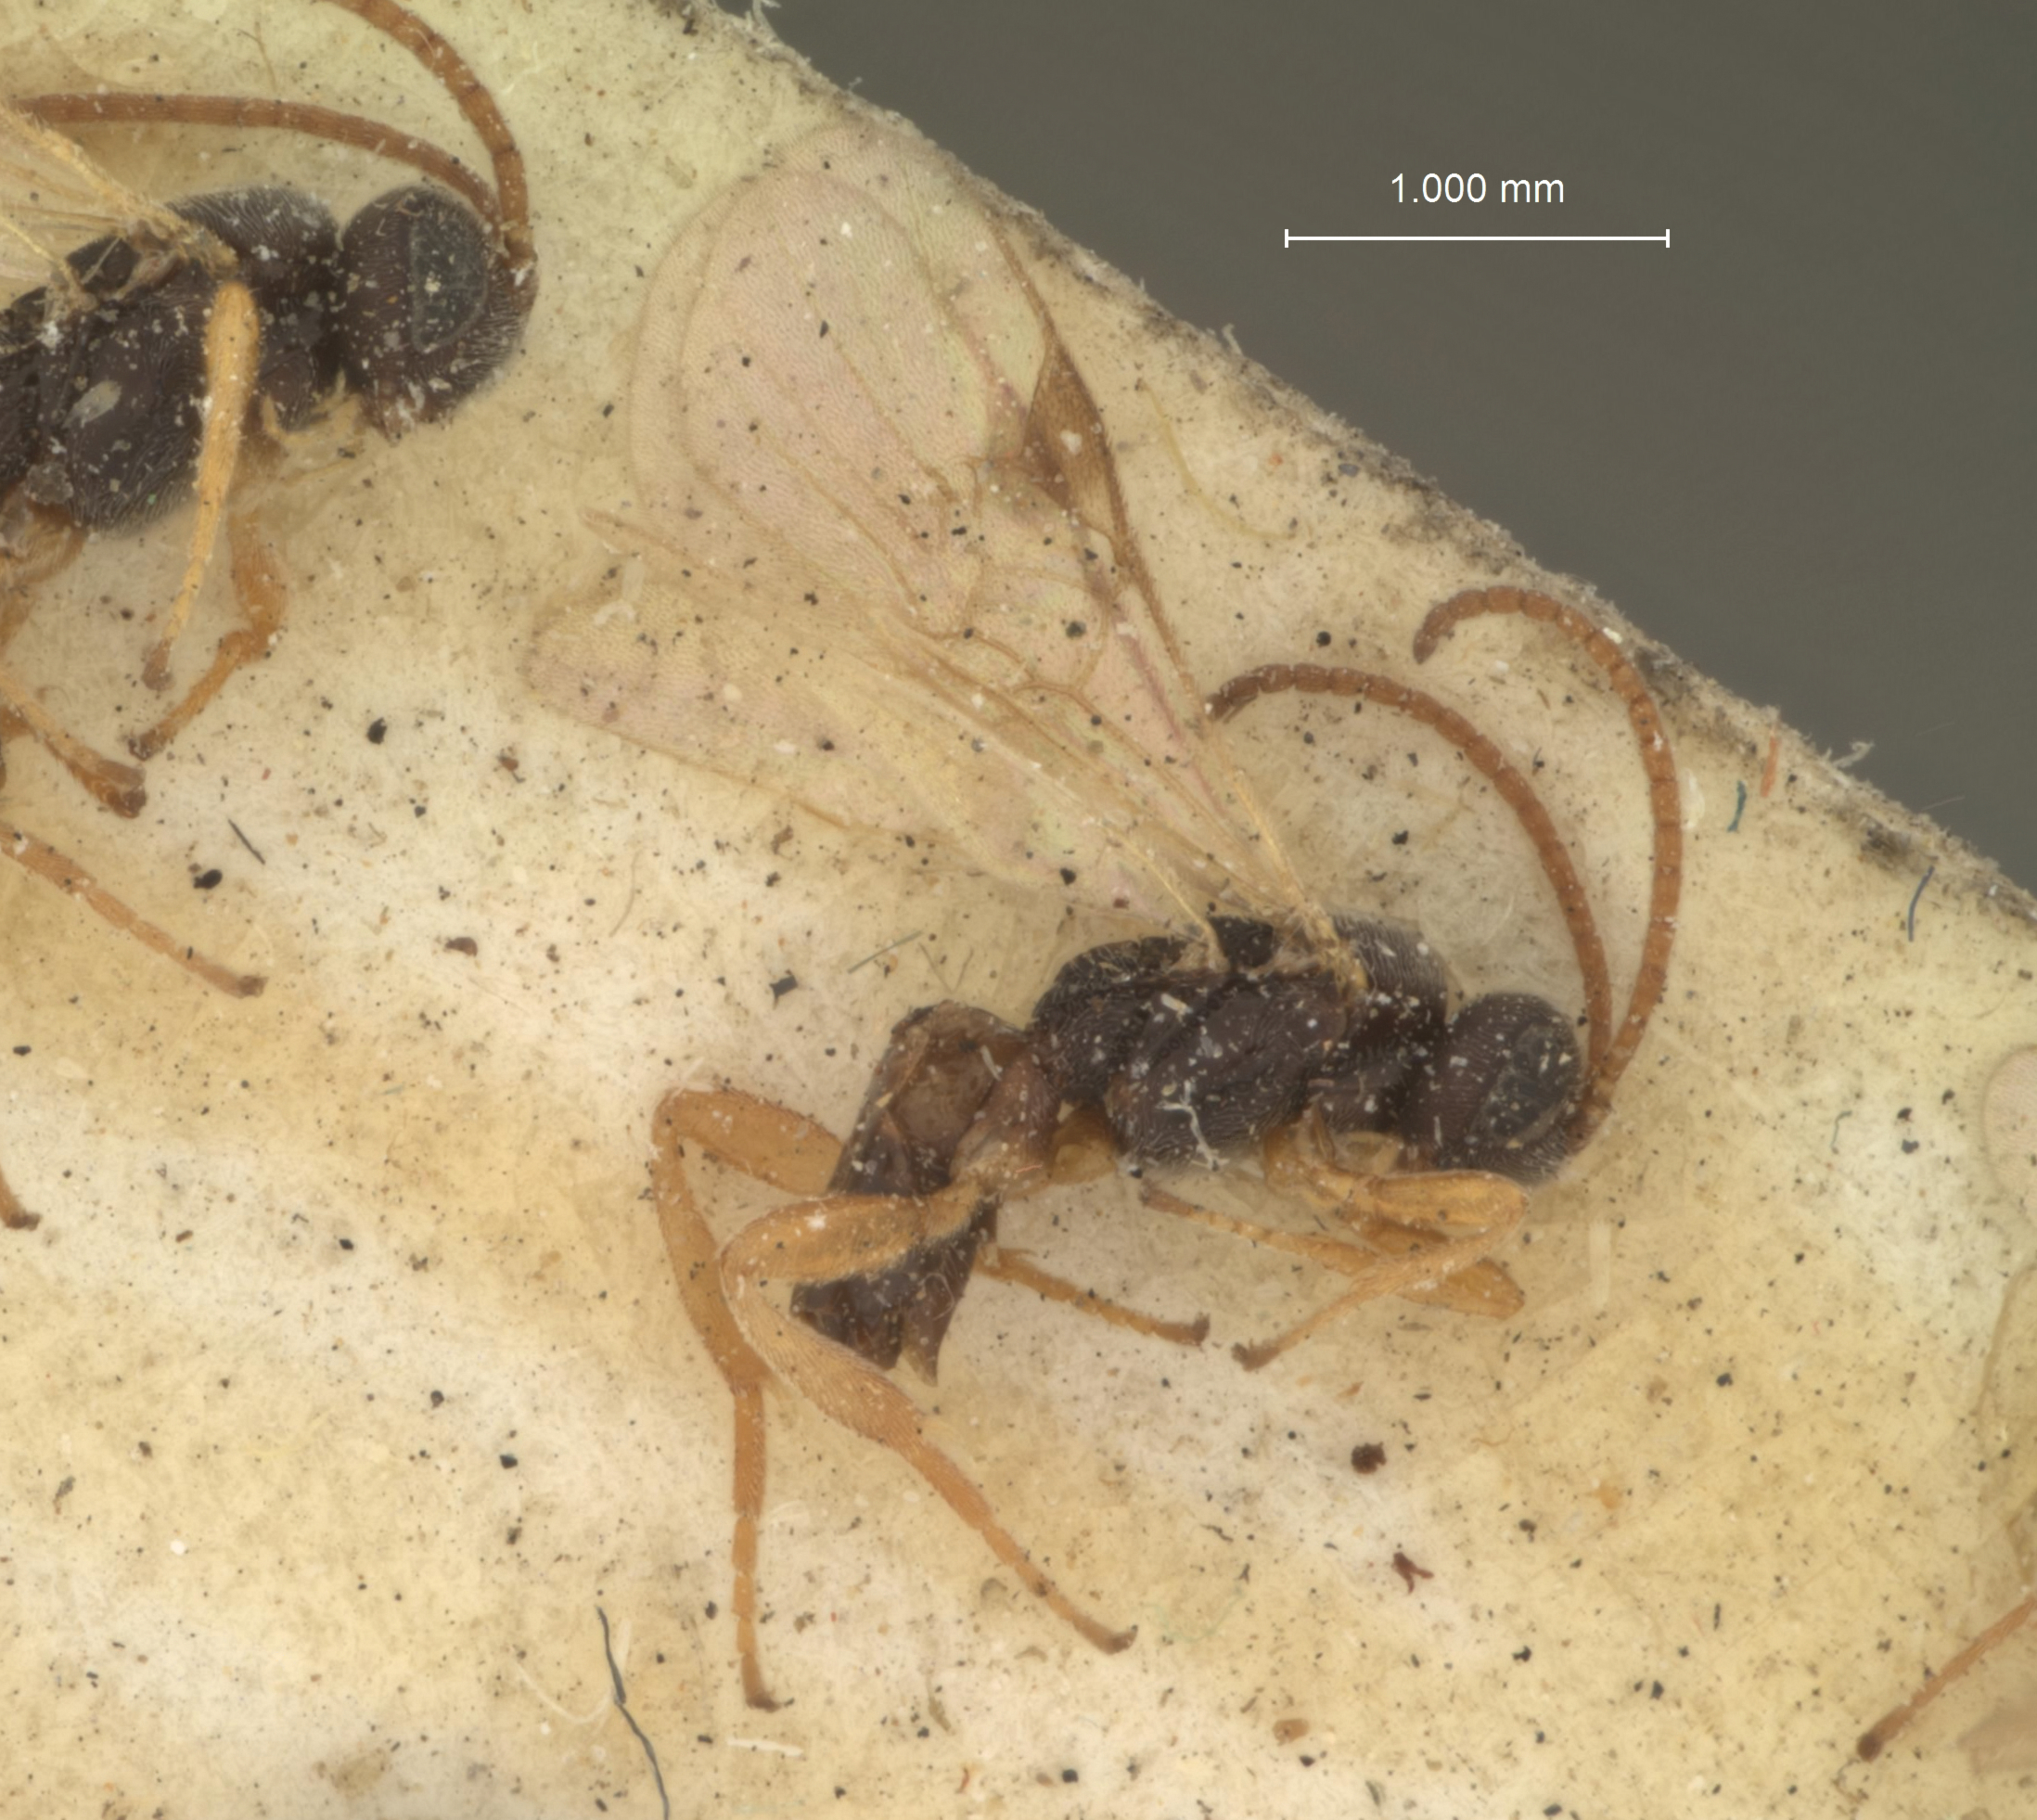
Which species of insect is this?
Microplitis gortynae
